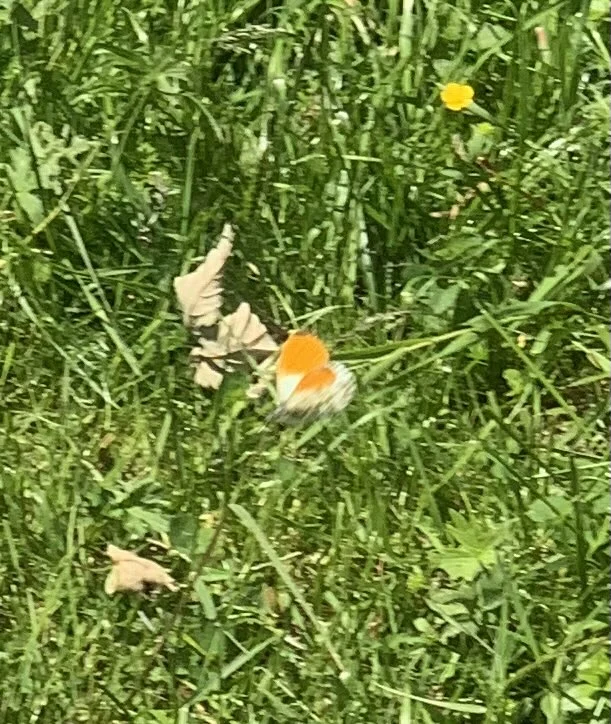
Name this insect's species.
Anthocharis cardamines
